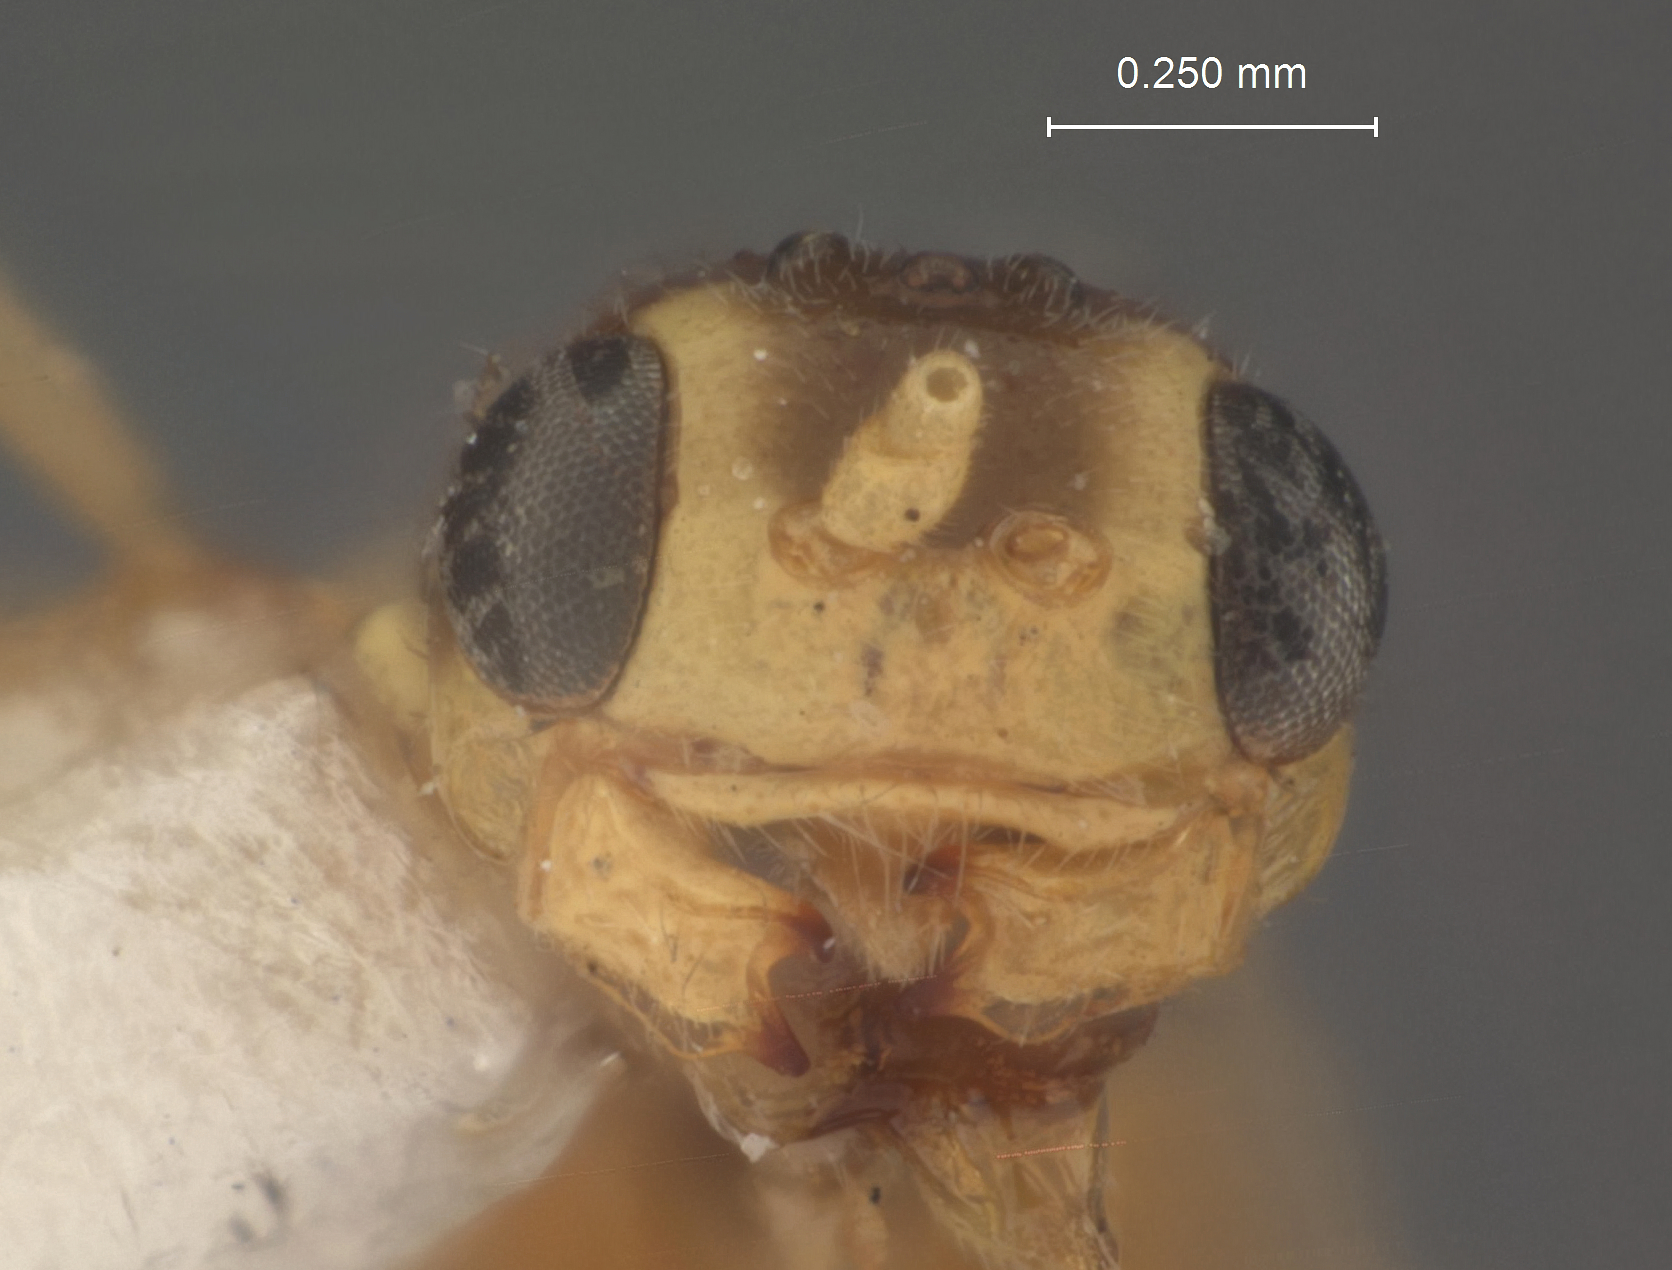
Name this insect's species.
Lysiognatha comstockii
